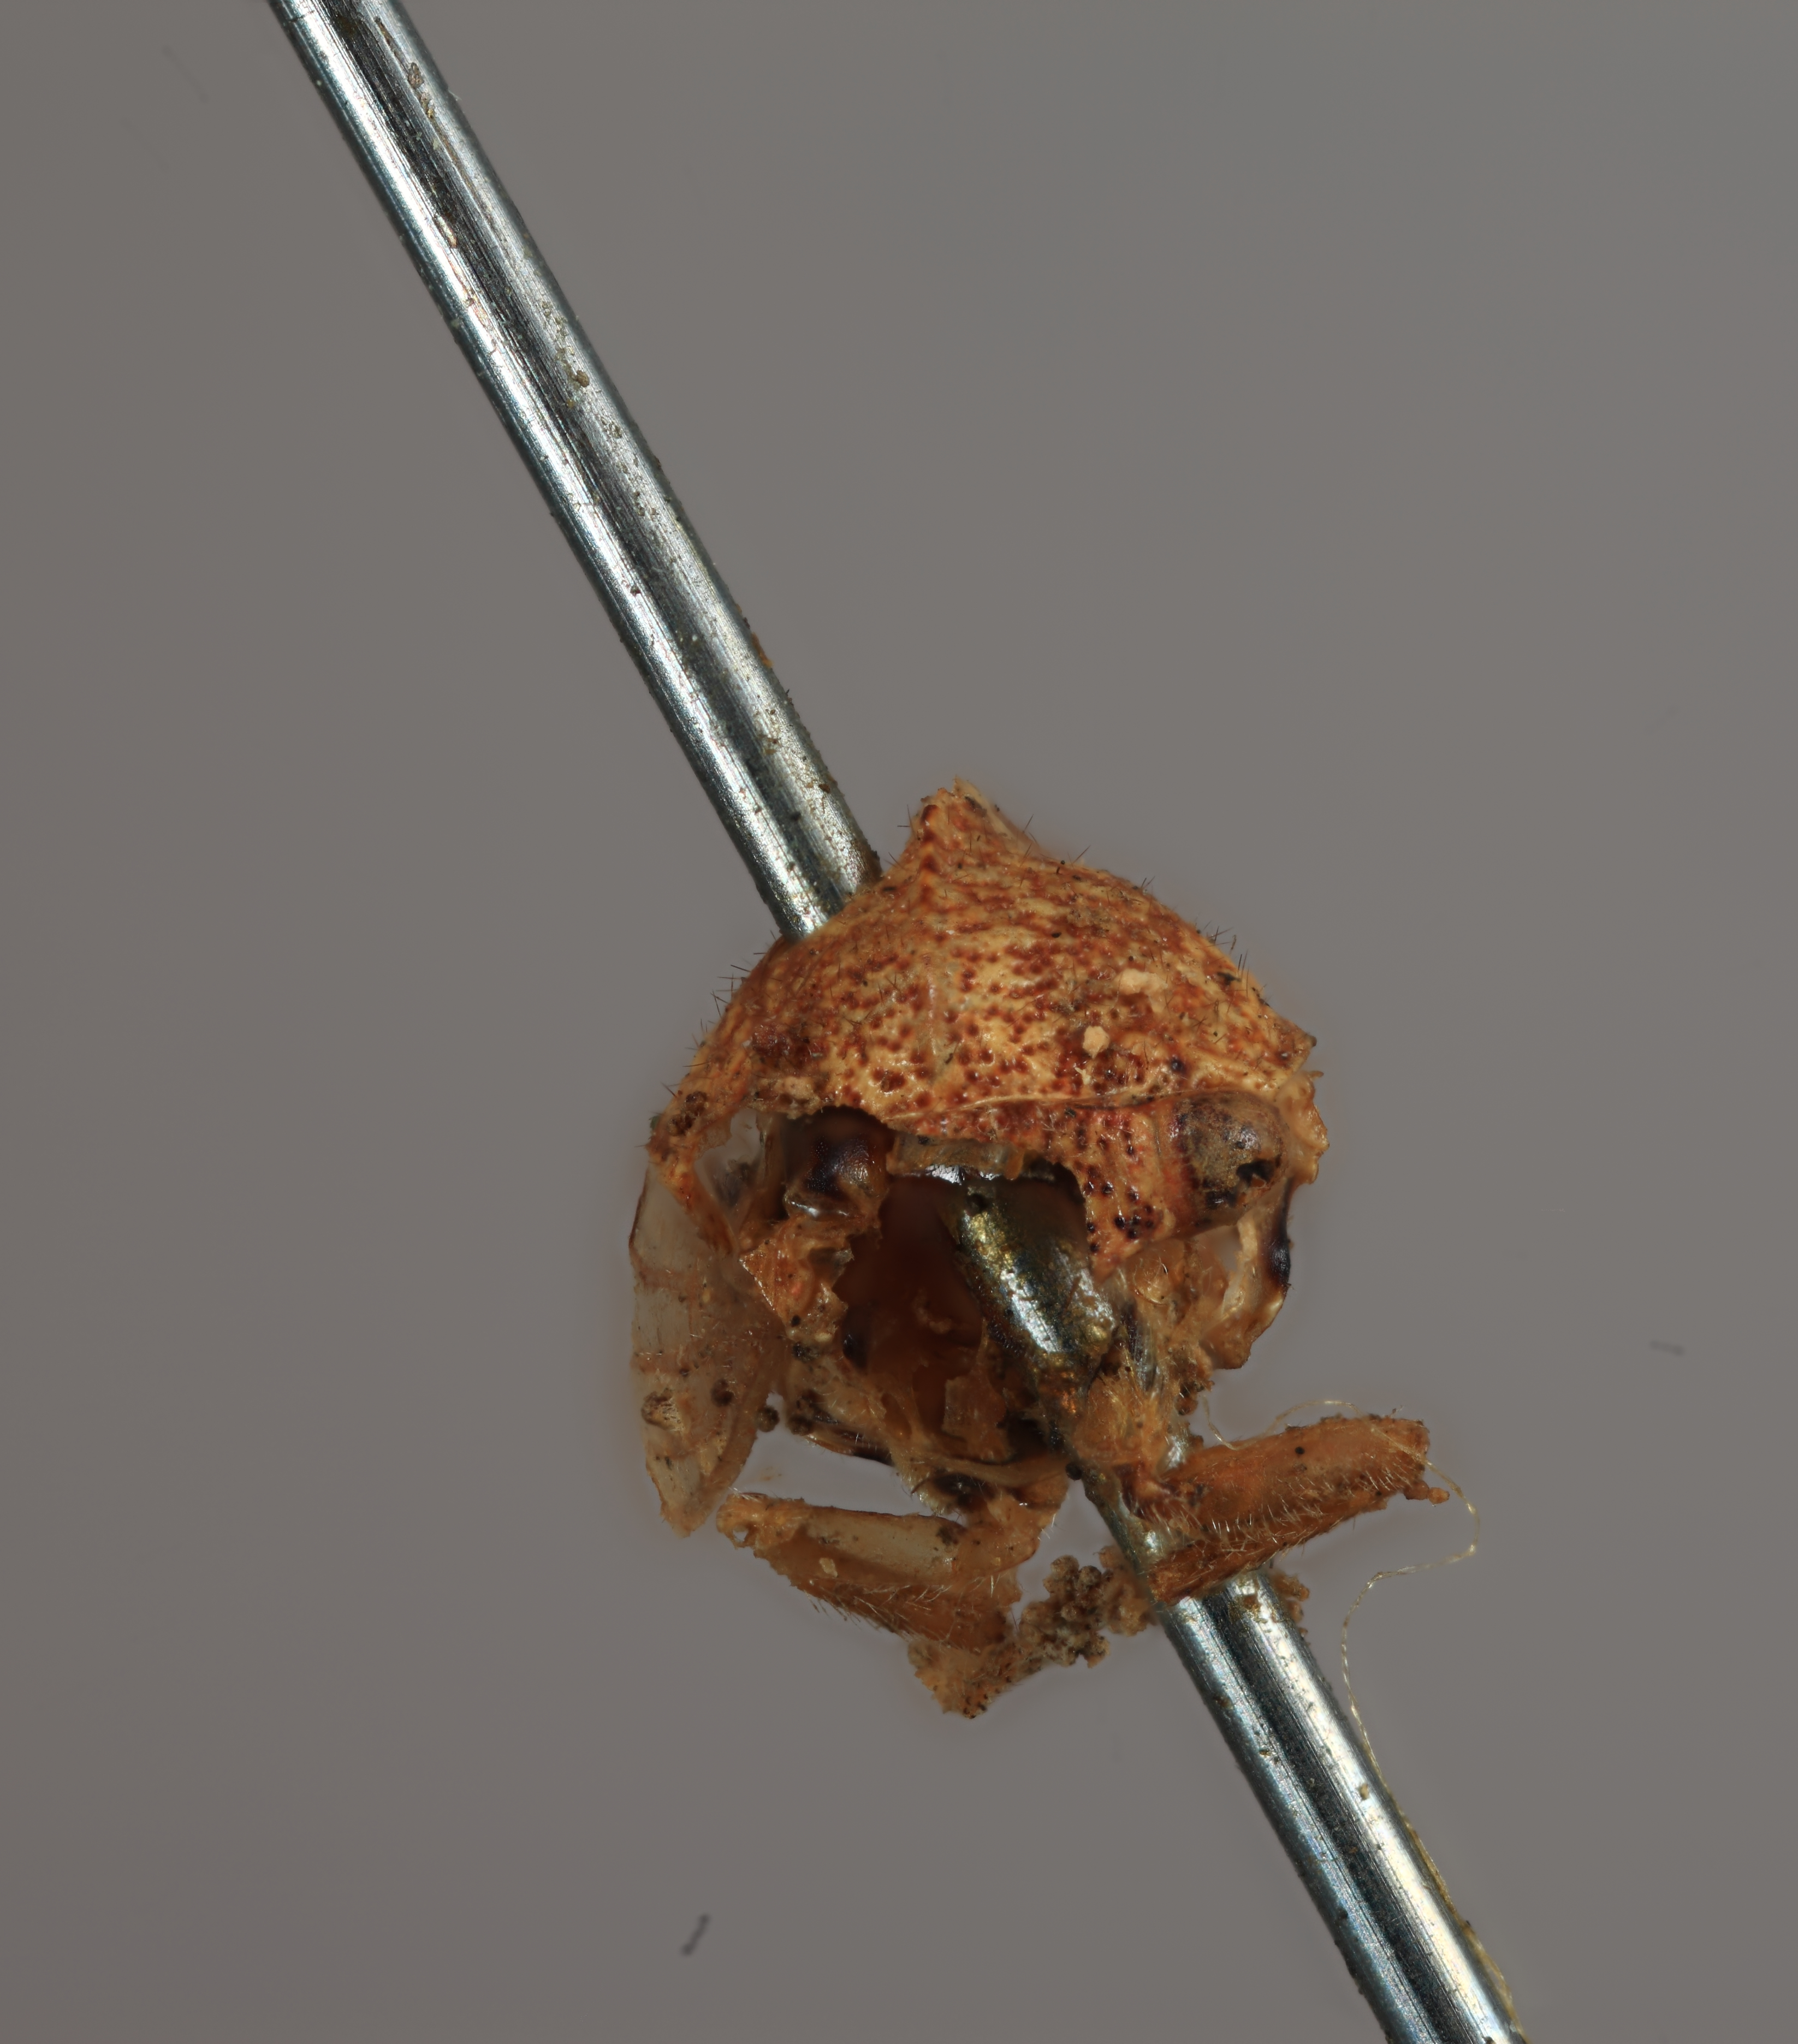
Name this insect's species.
Smilia vanduzeei
